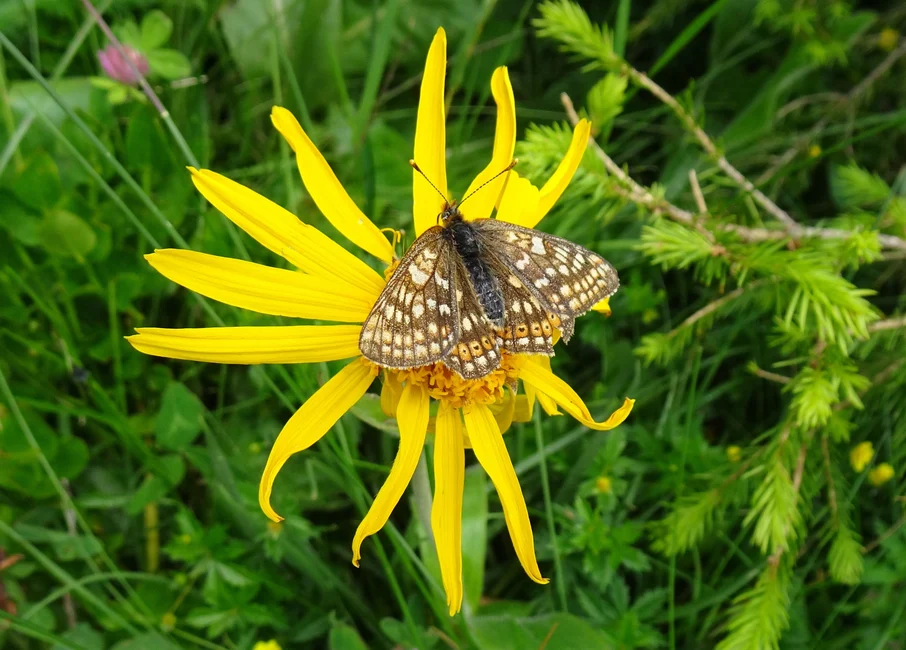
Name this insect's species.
Euphydryas aurinia
